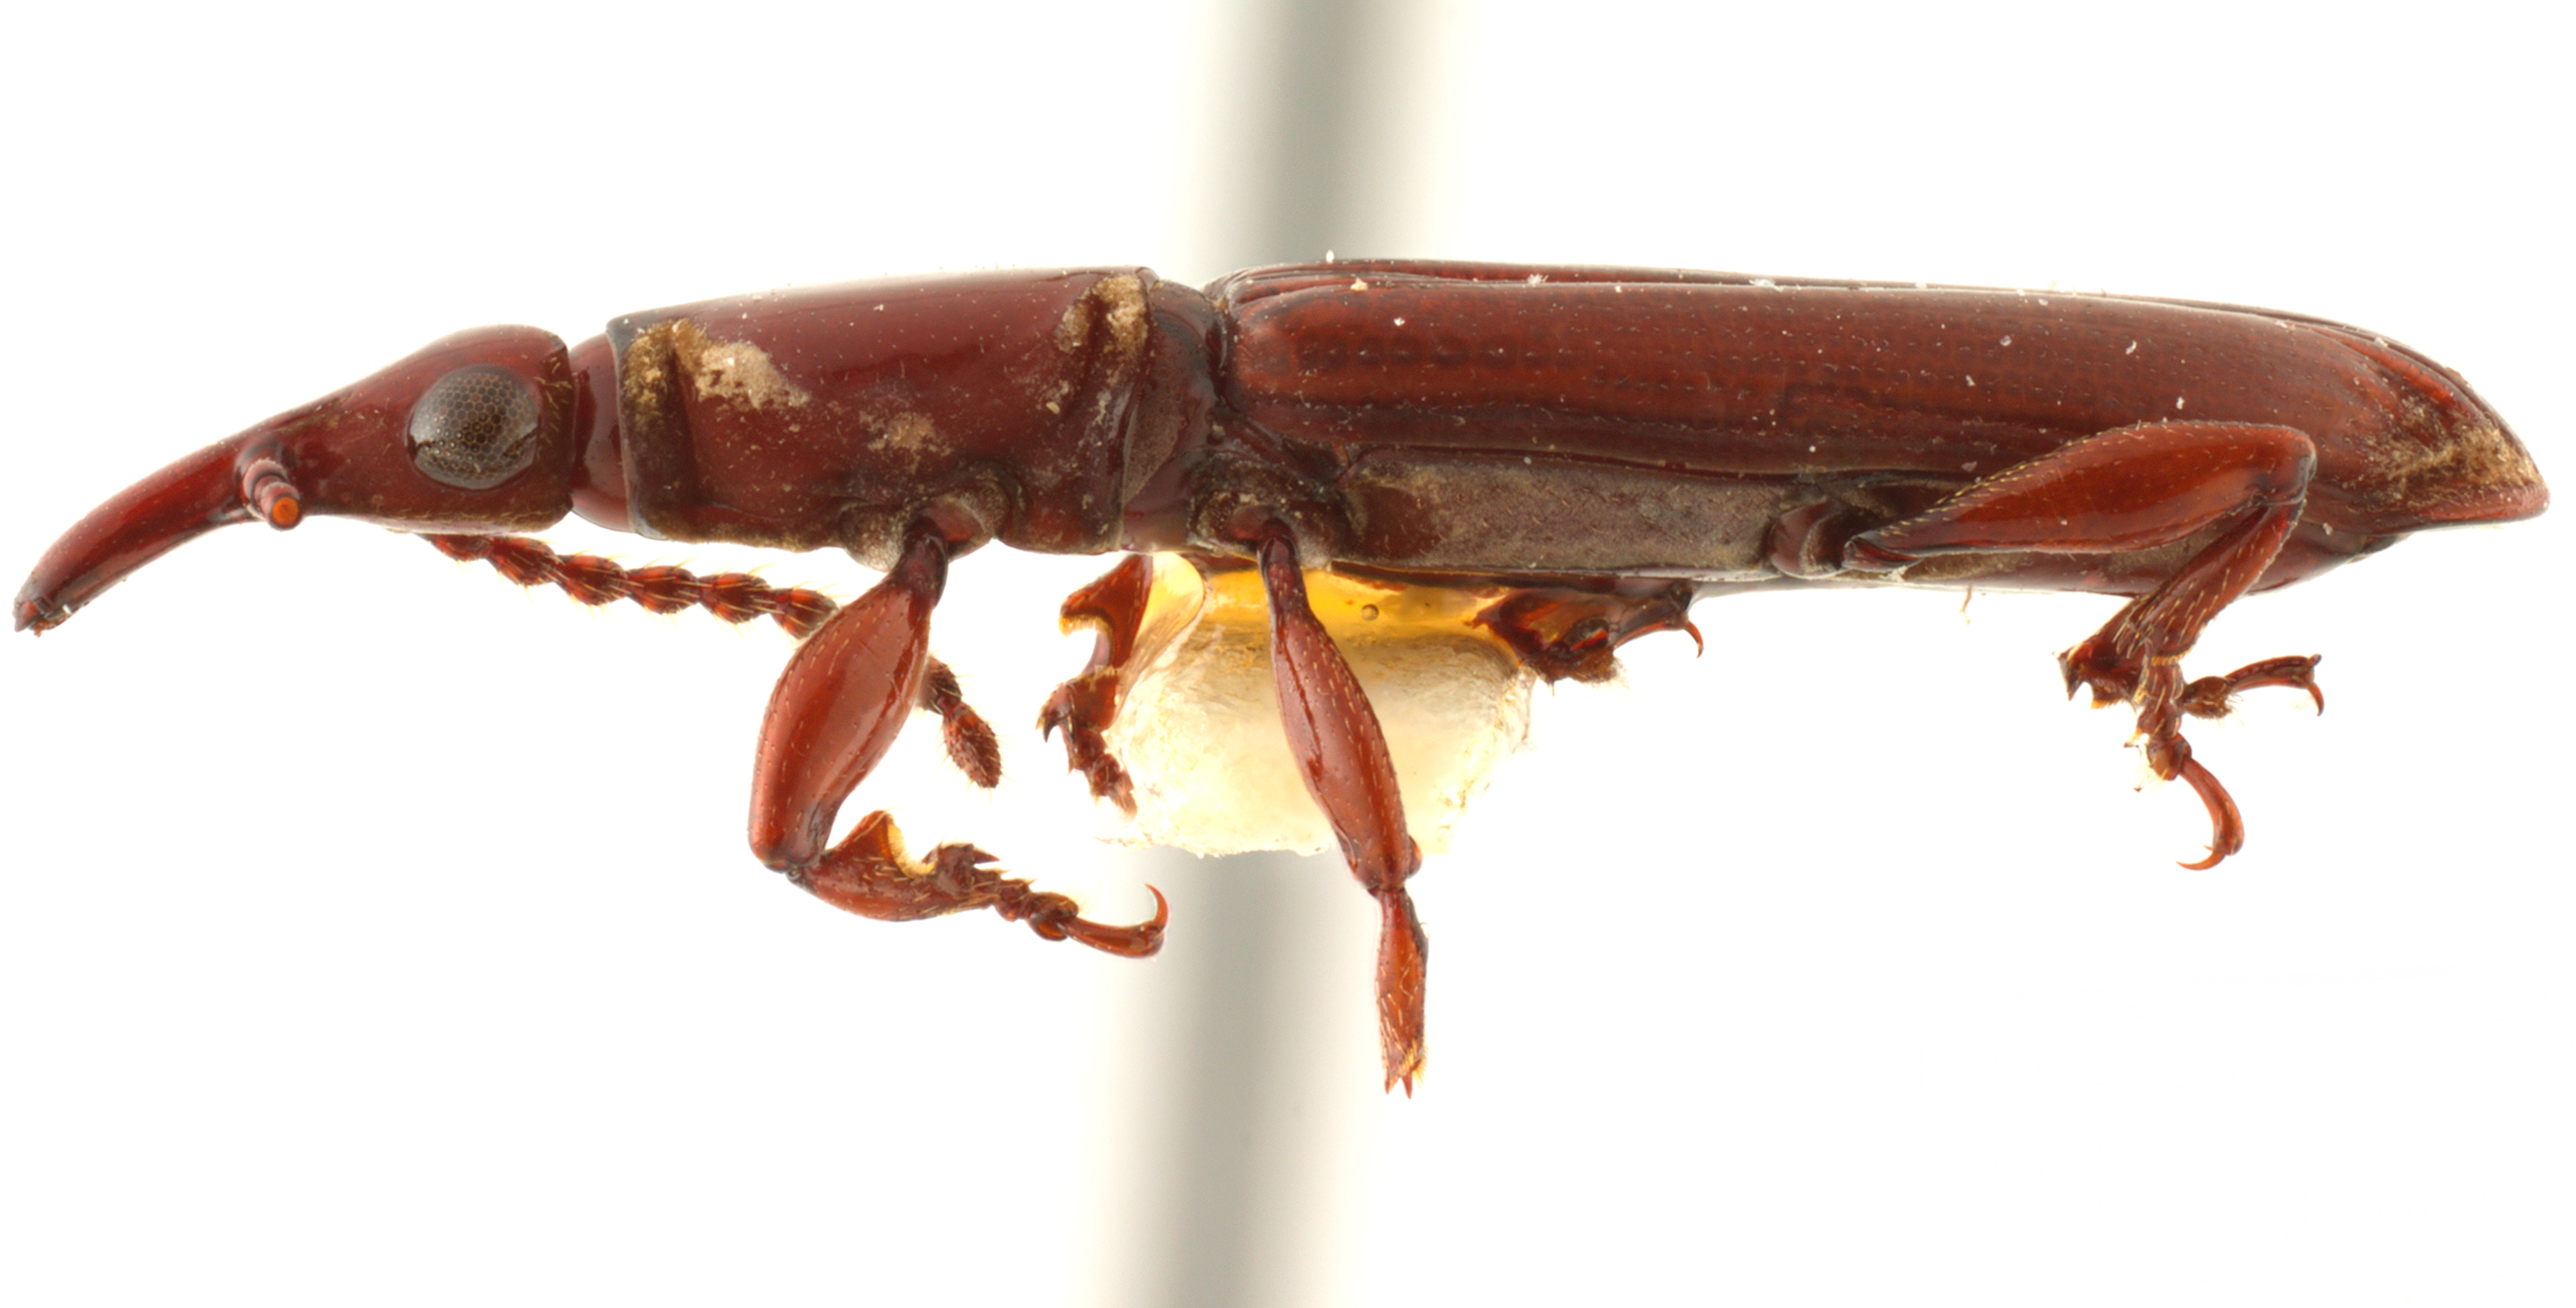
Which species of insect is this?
Cerobates laevipennis
